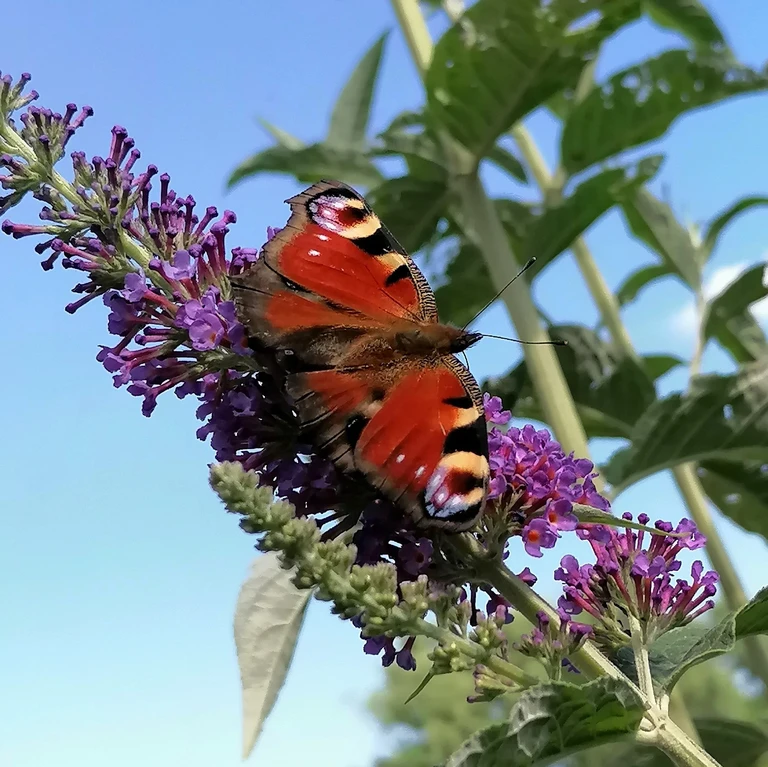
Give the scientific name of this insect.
Aglais io
